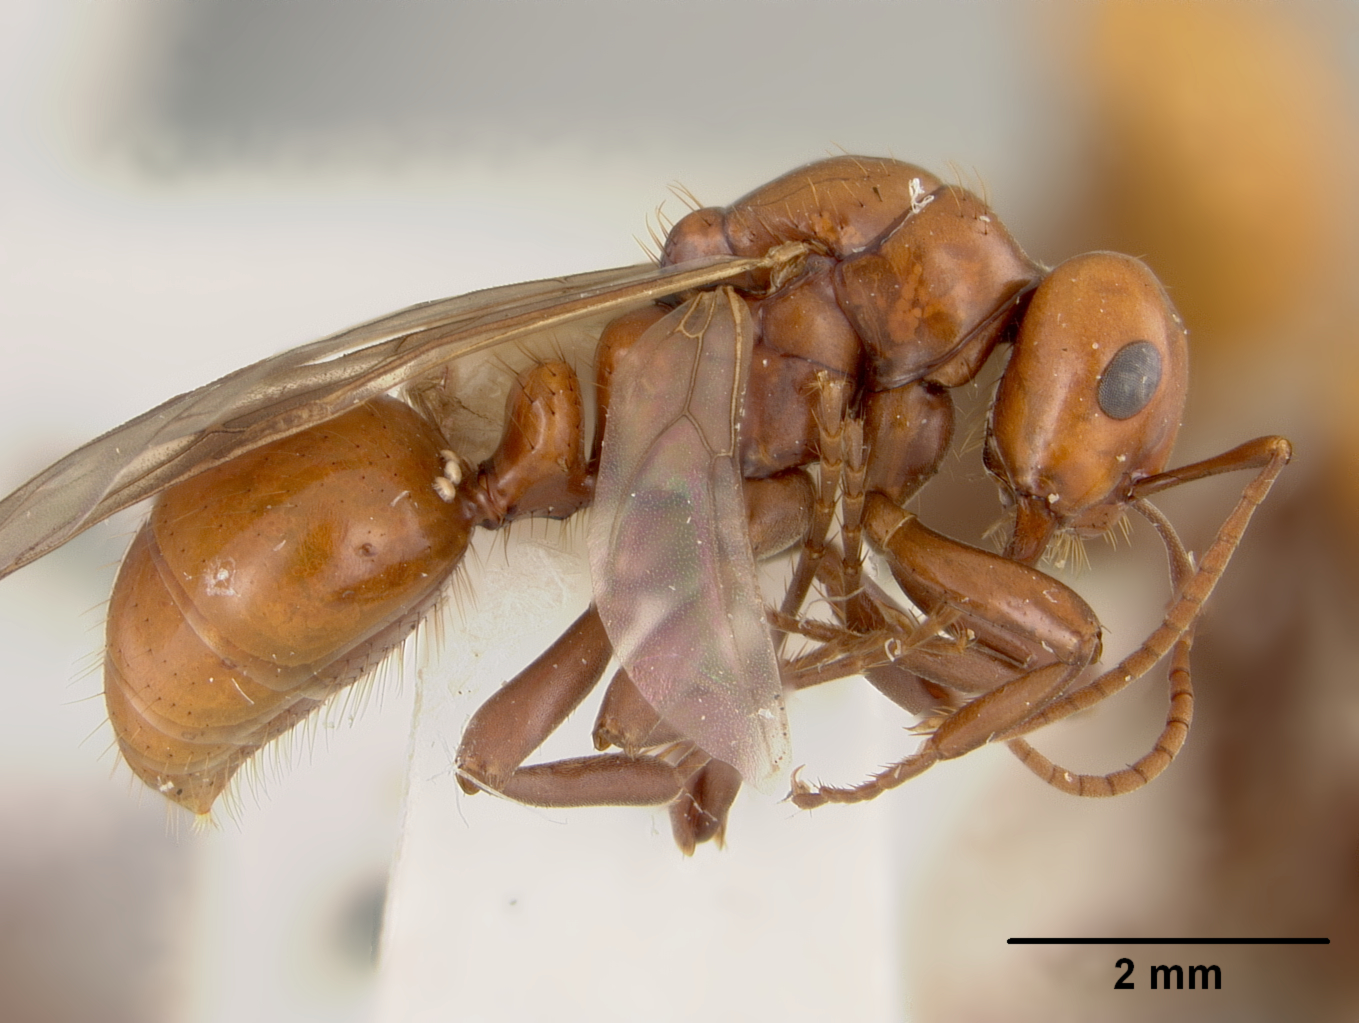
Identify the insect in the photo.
Polyergus lucidus
